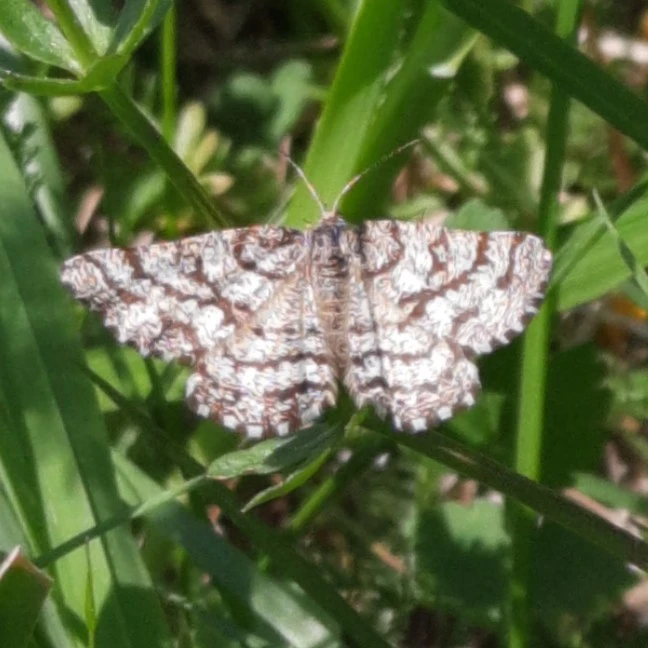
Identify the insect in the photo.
Ematurga atomaria
